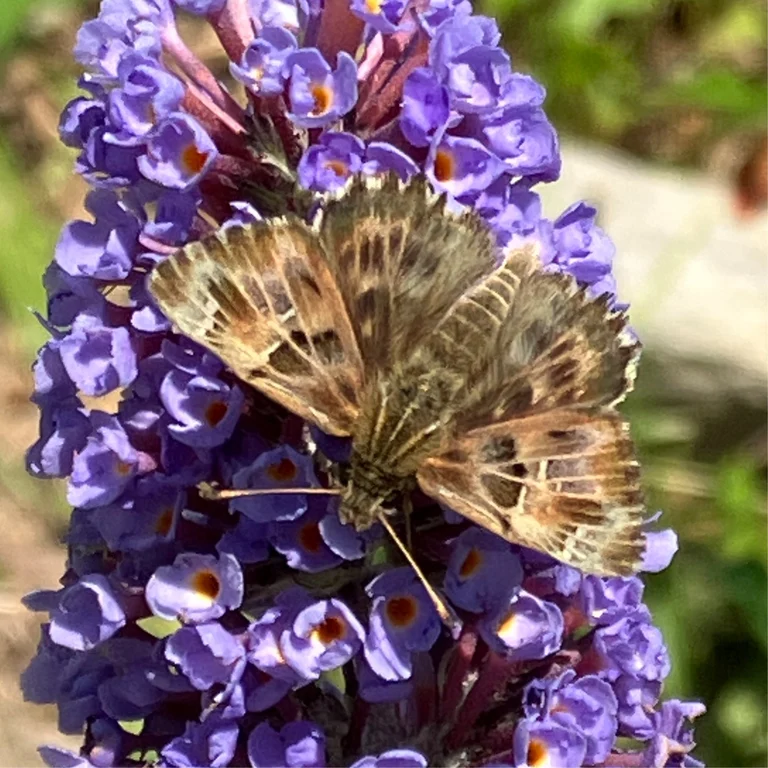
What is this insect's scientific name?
Carcharodus alceae
